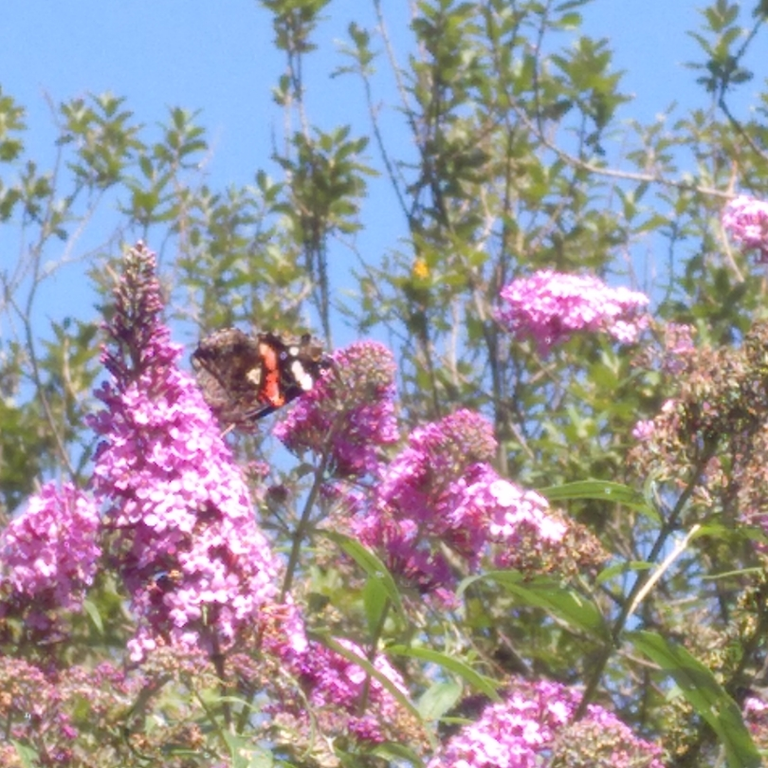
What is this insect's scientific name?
Vanessa atalanta
